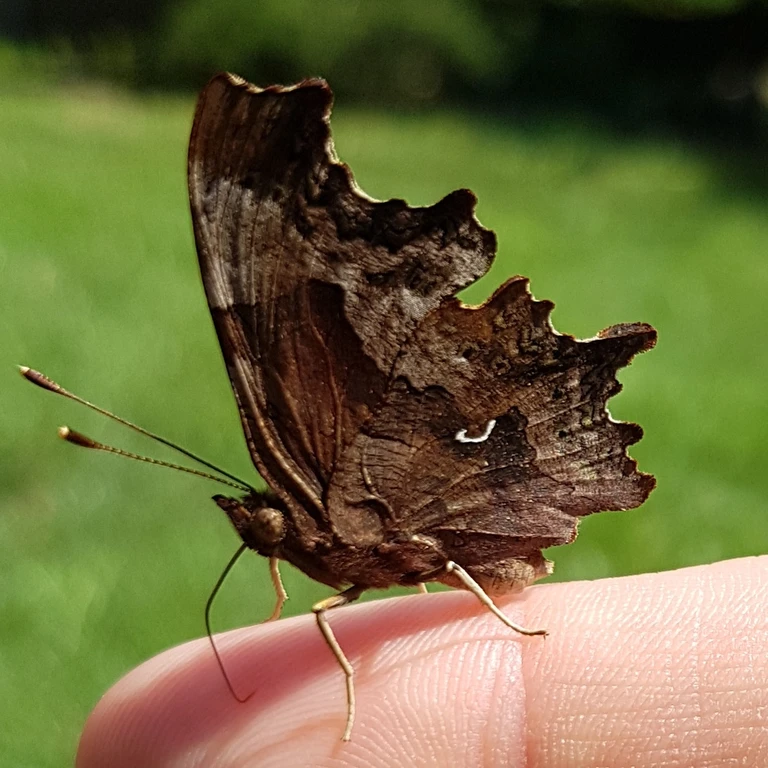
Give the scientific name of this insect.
Polygonia c-album
